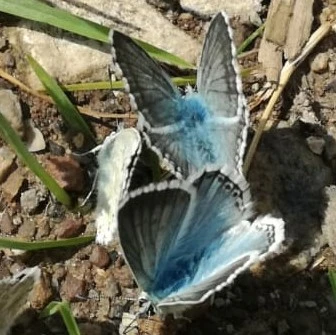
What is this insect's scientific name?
Lysandra coridon
